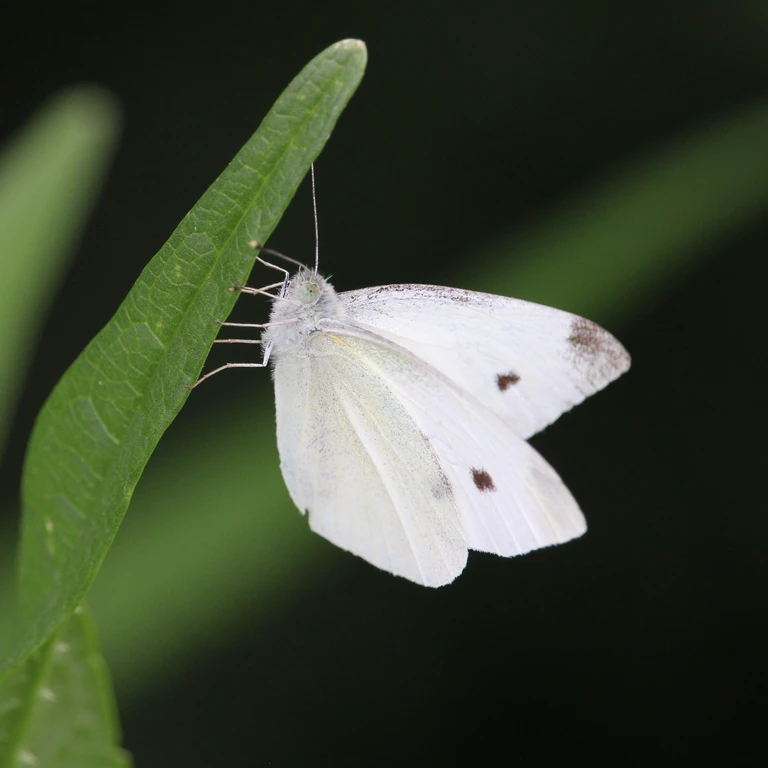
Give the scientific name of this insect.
Pieris rapae
